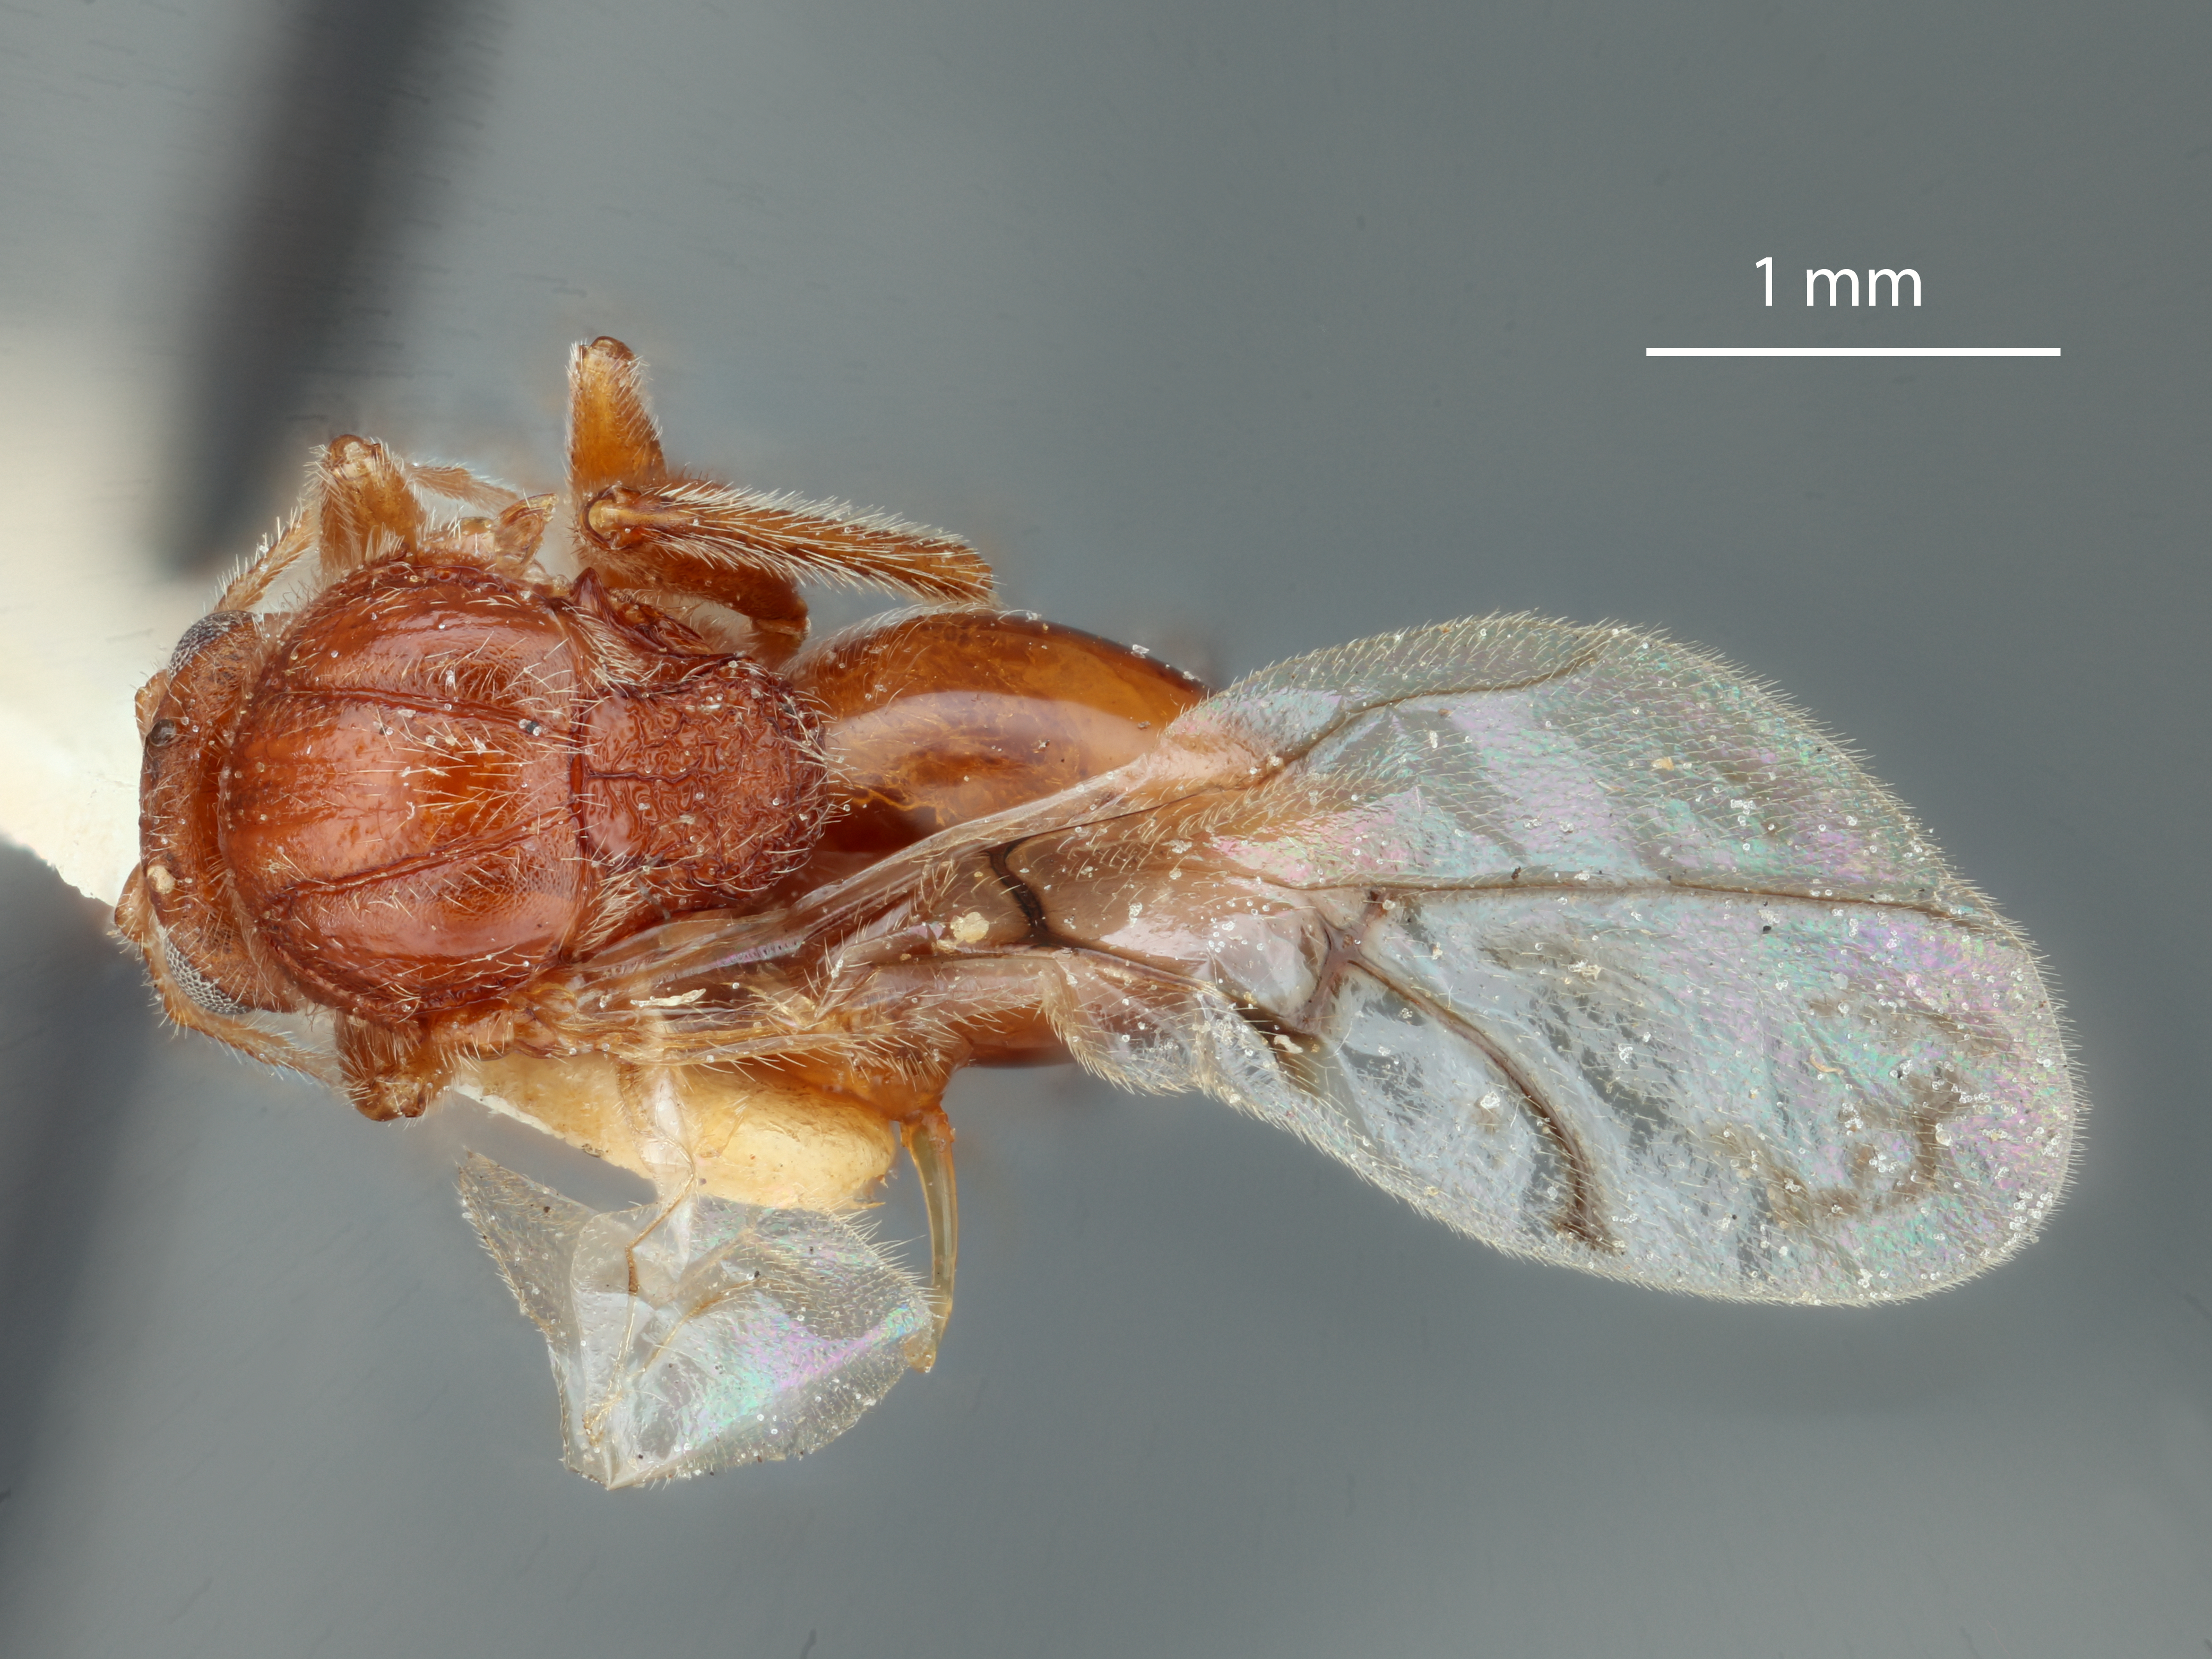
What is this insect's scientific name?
Diplolepis capronae
